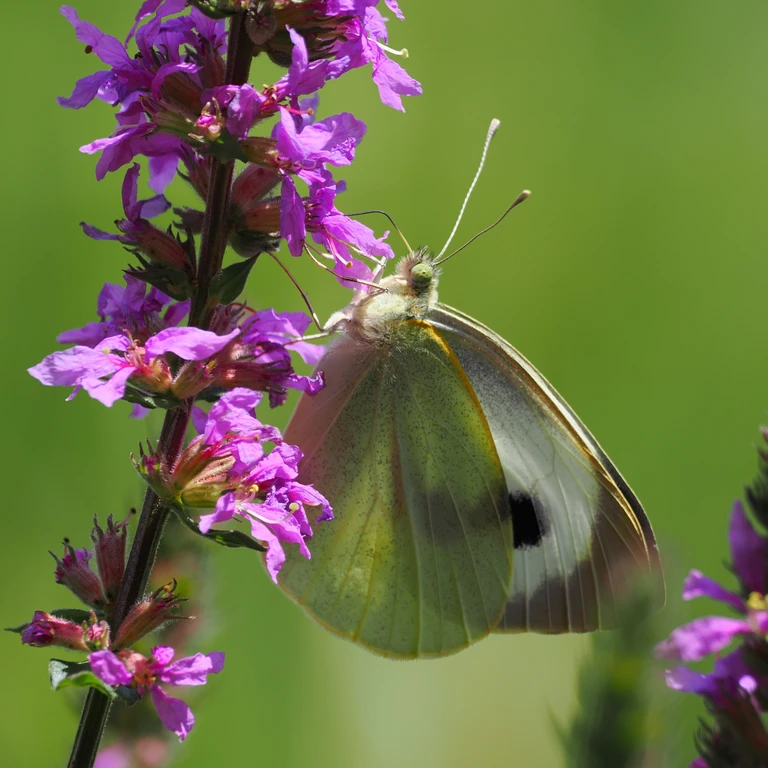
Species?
Pieris brassicae
